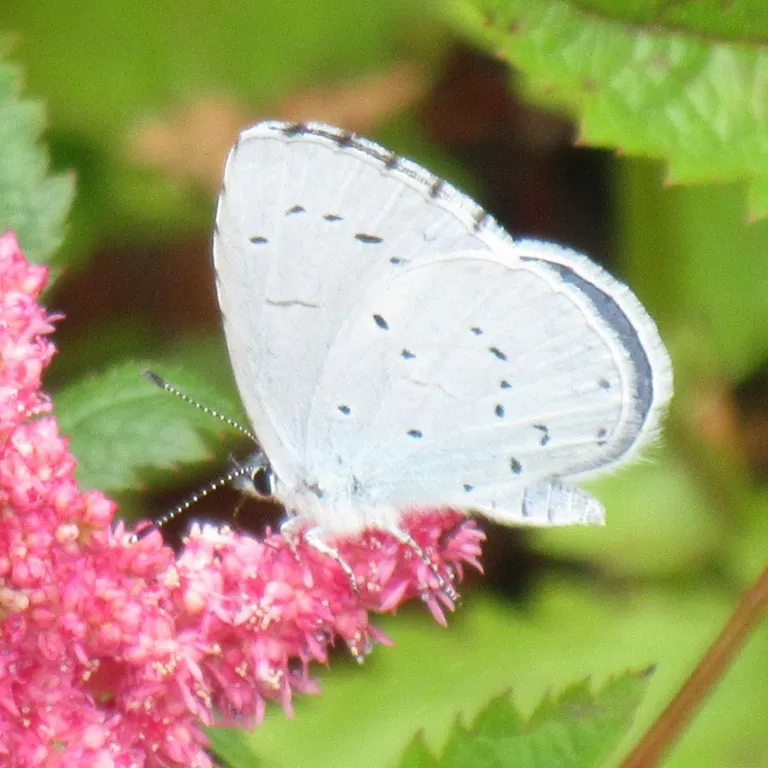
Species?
Celastrina argiolus
